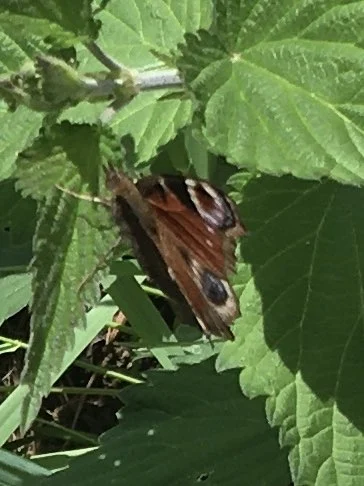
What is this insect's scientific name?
Aglais io
